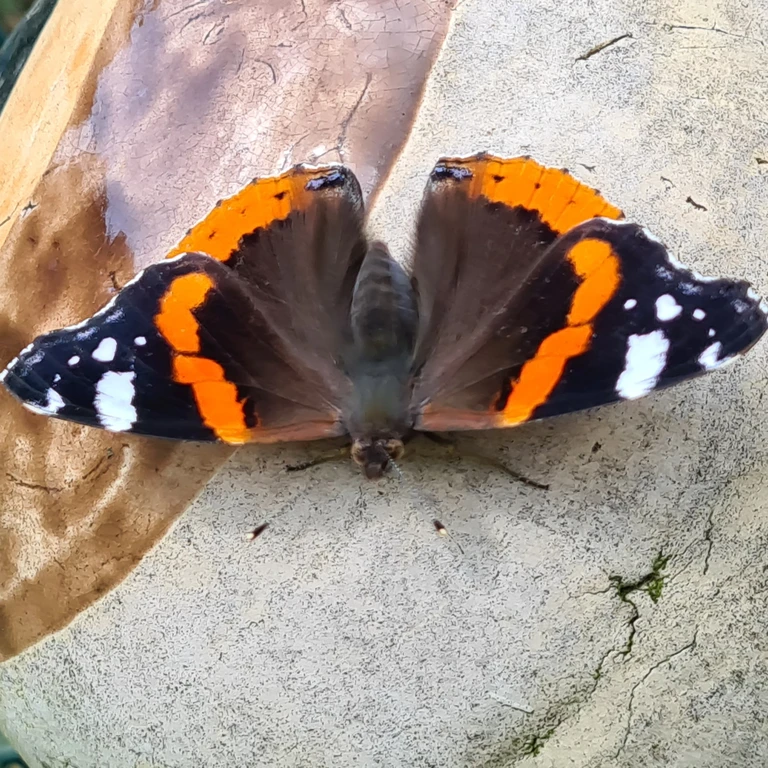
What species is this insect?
Vanessa atalanta
